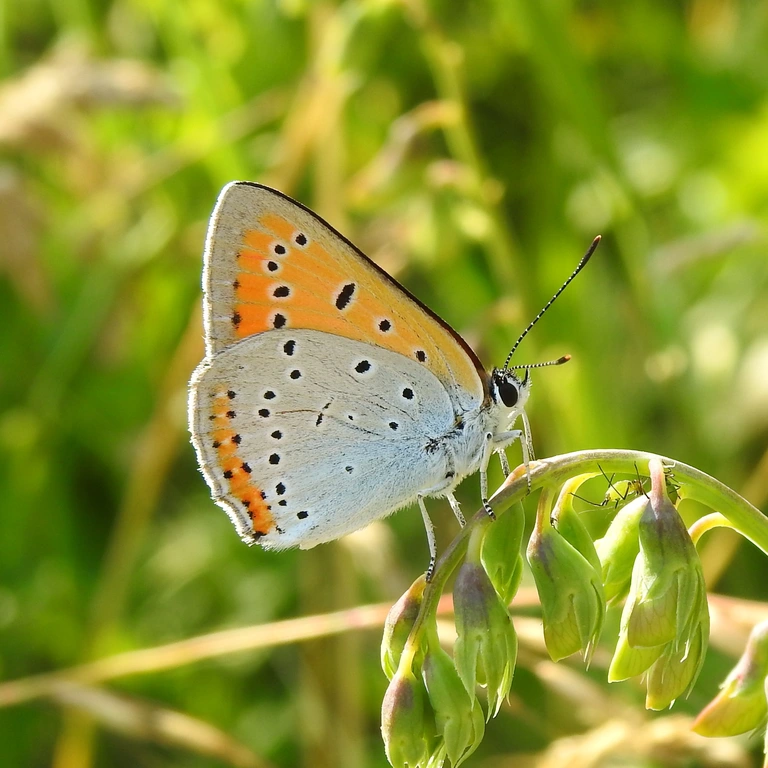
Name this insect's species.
Lycaena dispar
